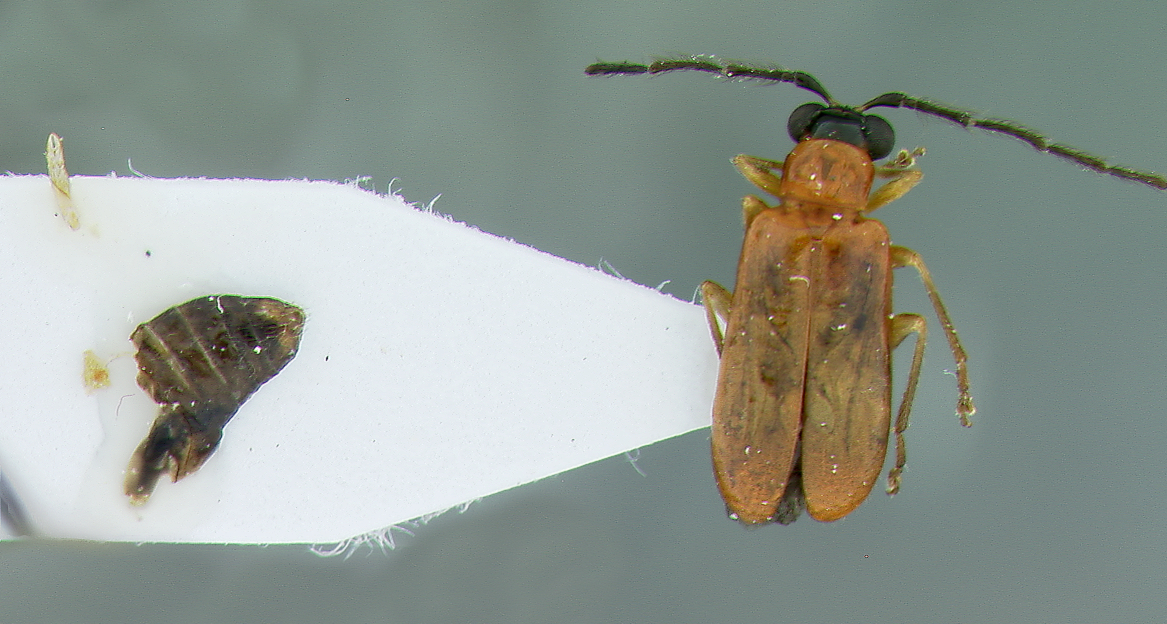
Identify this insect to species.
Hyphaenia konstantinovi
